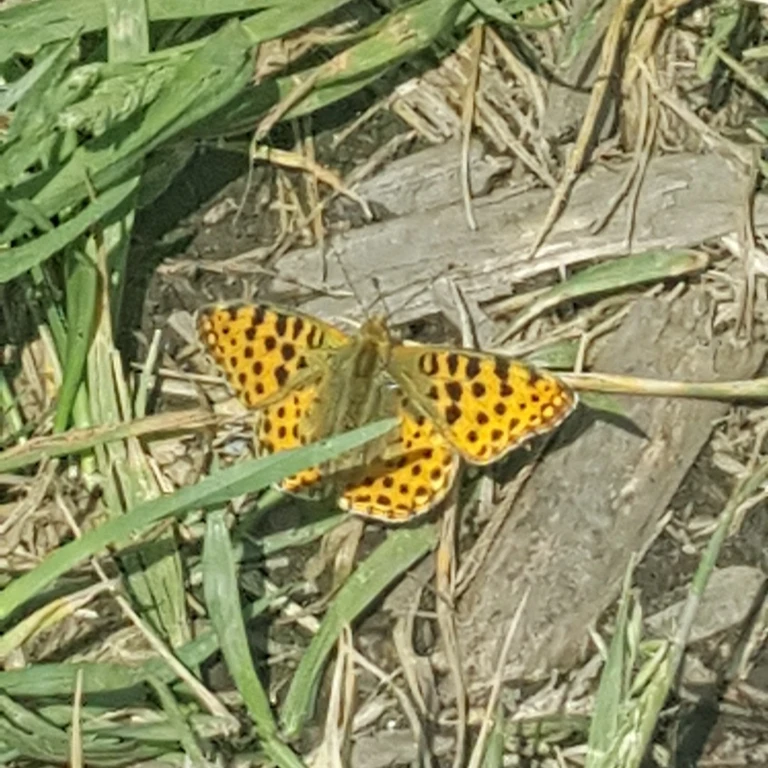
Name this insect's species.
Issoria lathonia
